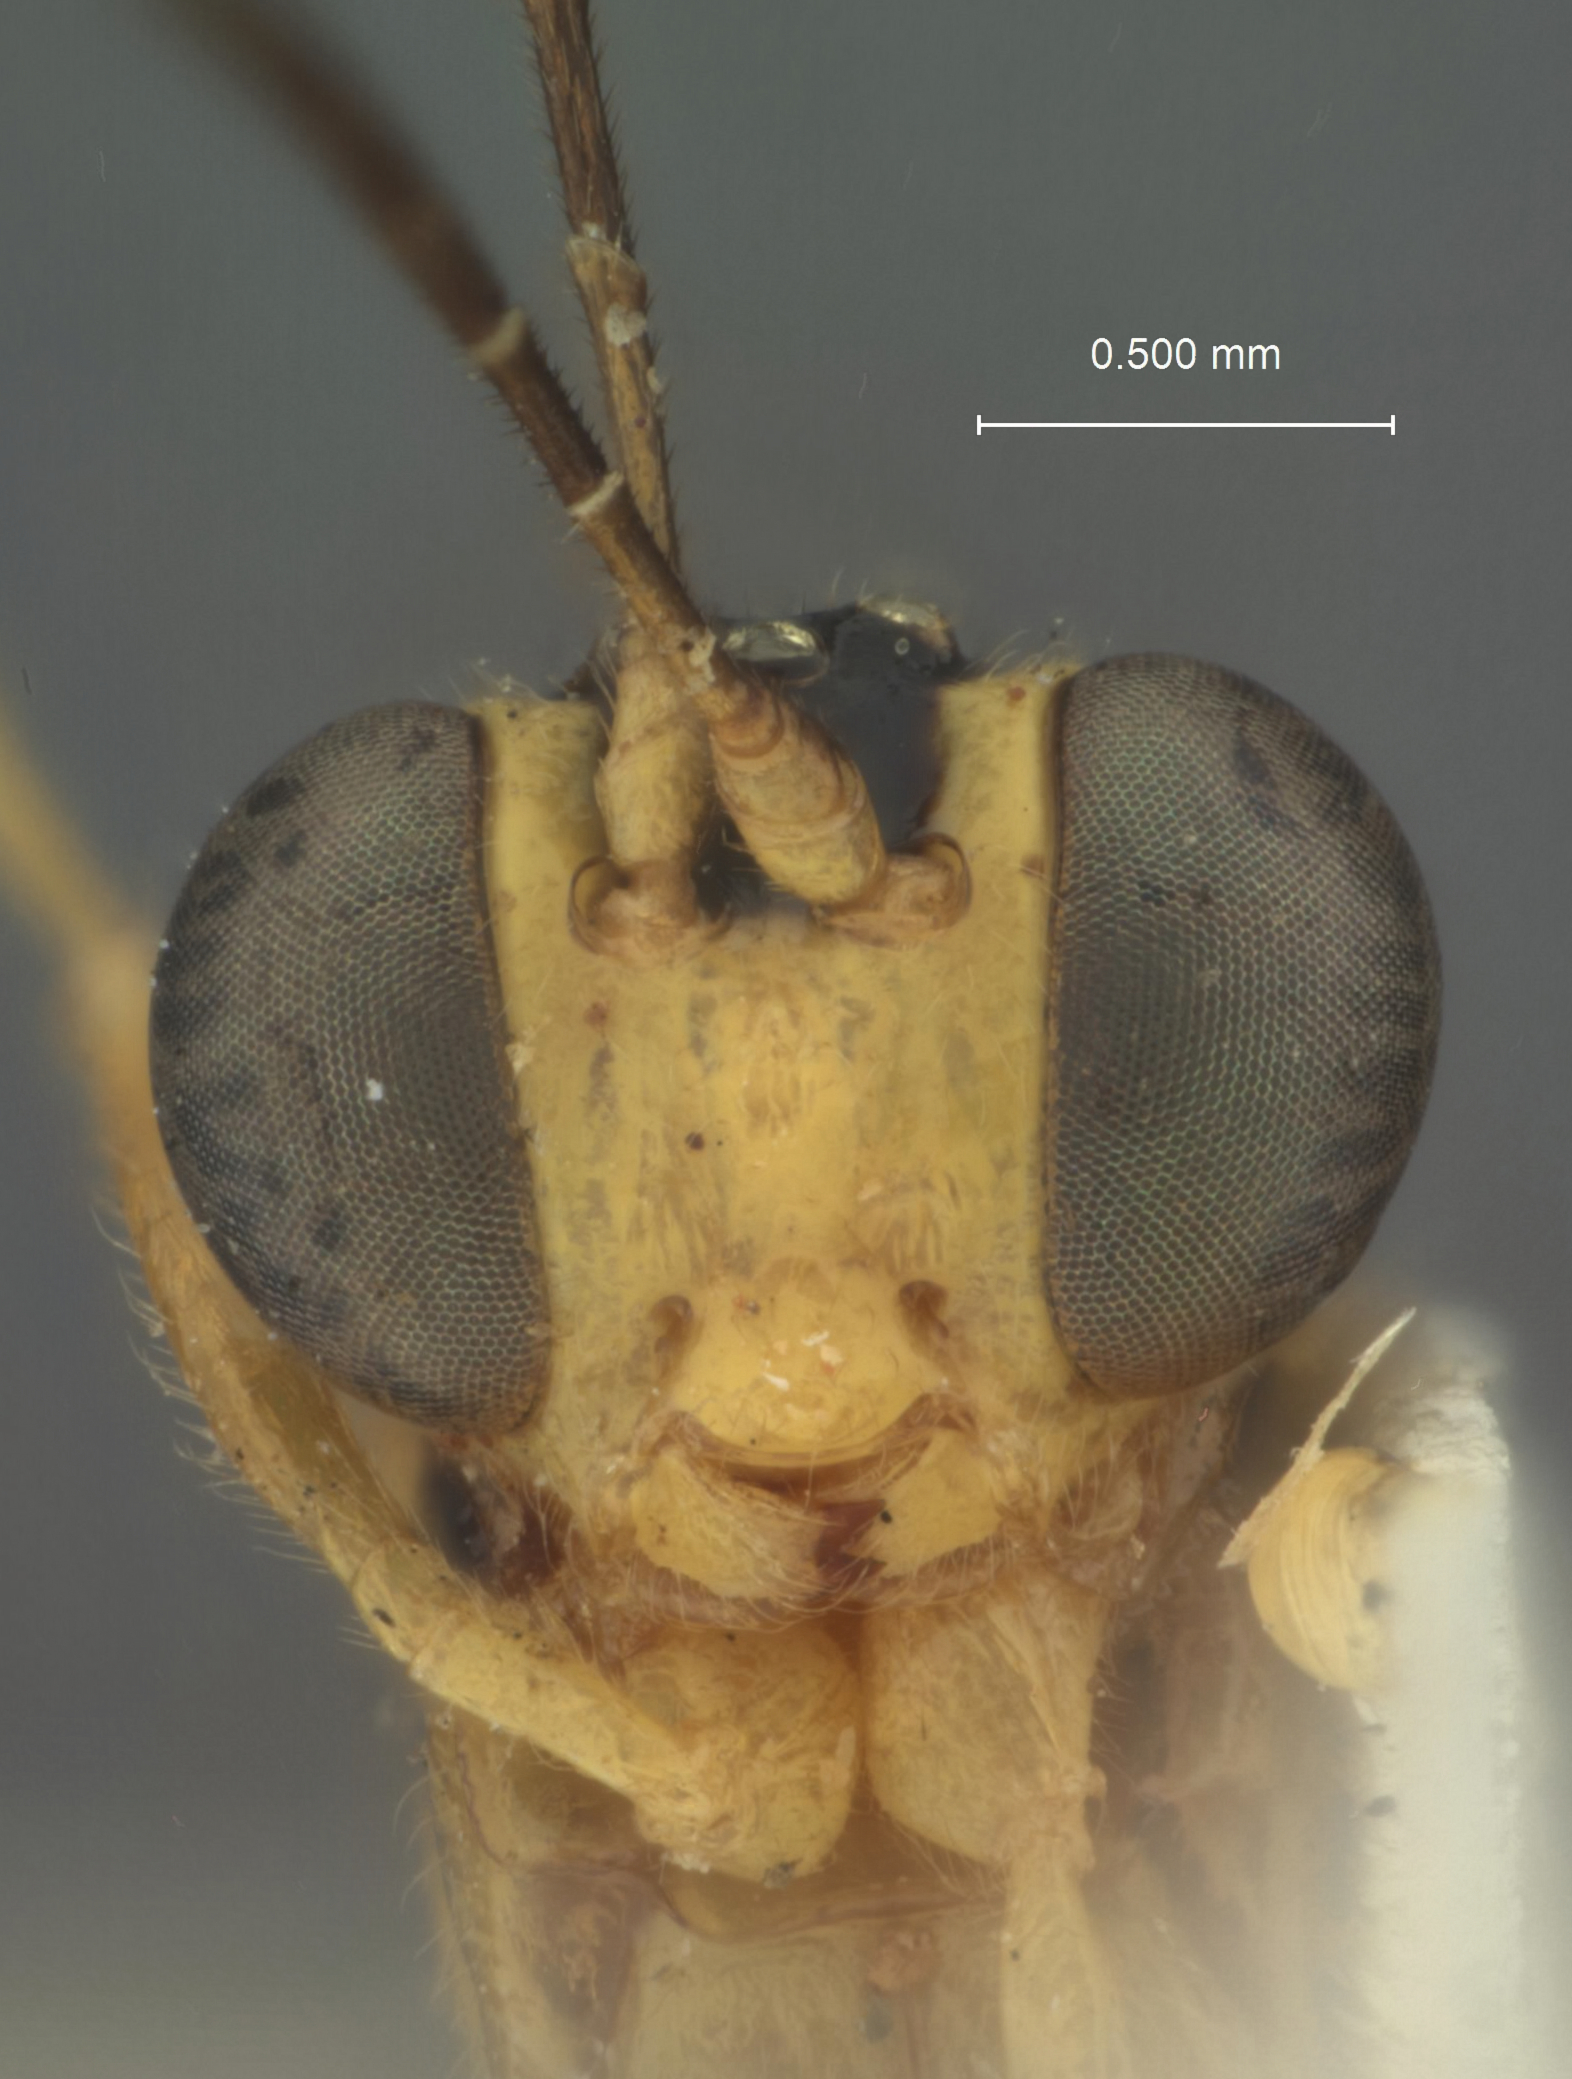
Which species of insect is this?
Eiphosoma schwarzi
